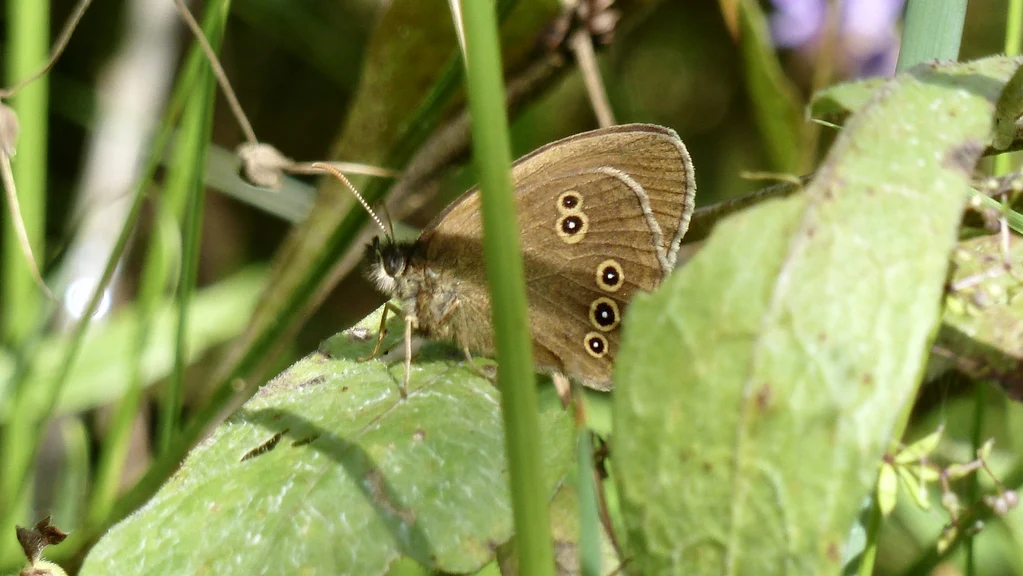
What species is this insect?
Aphantopus hyperantus
